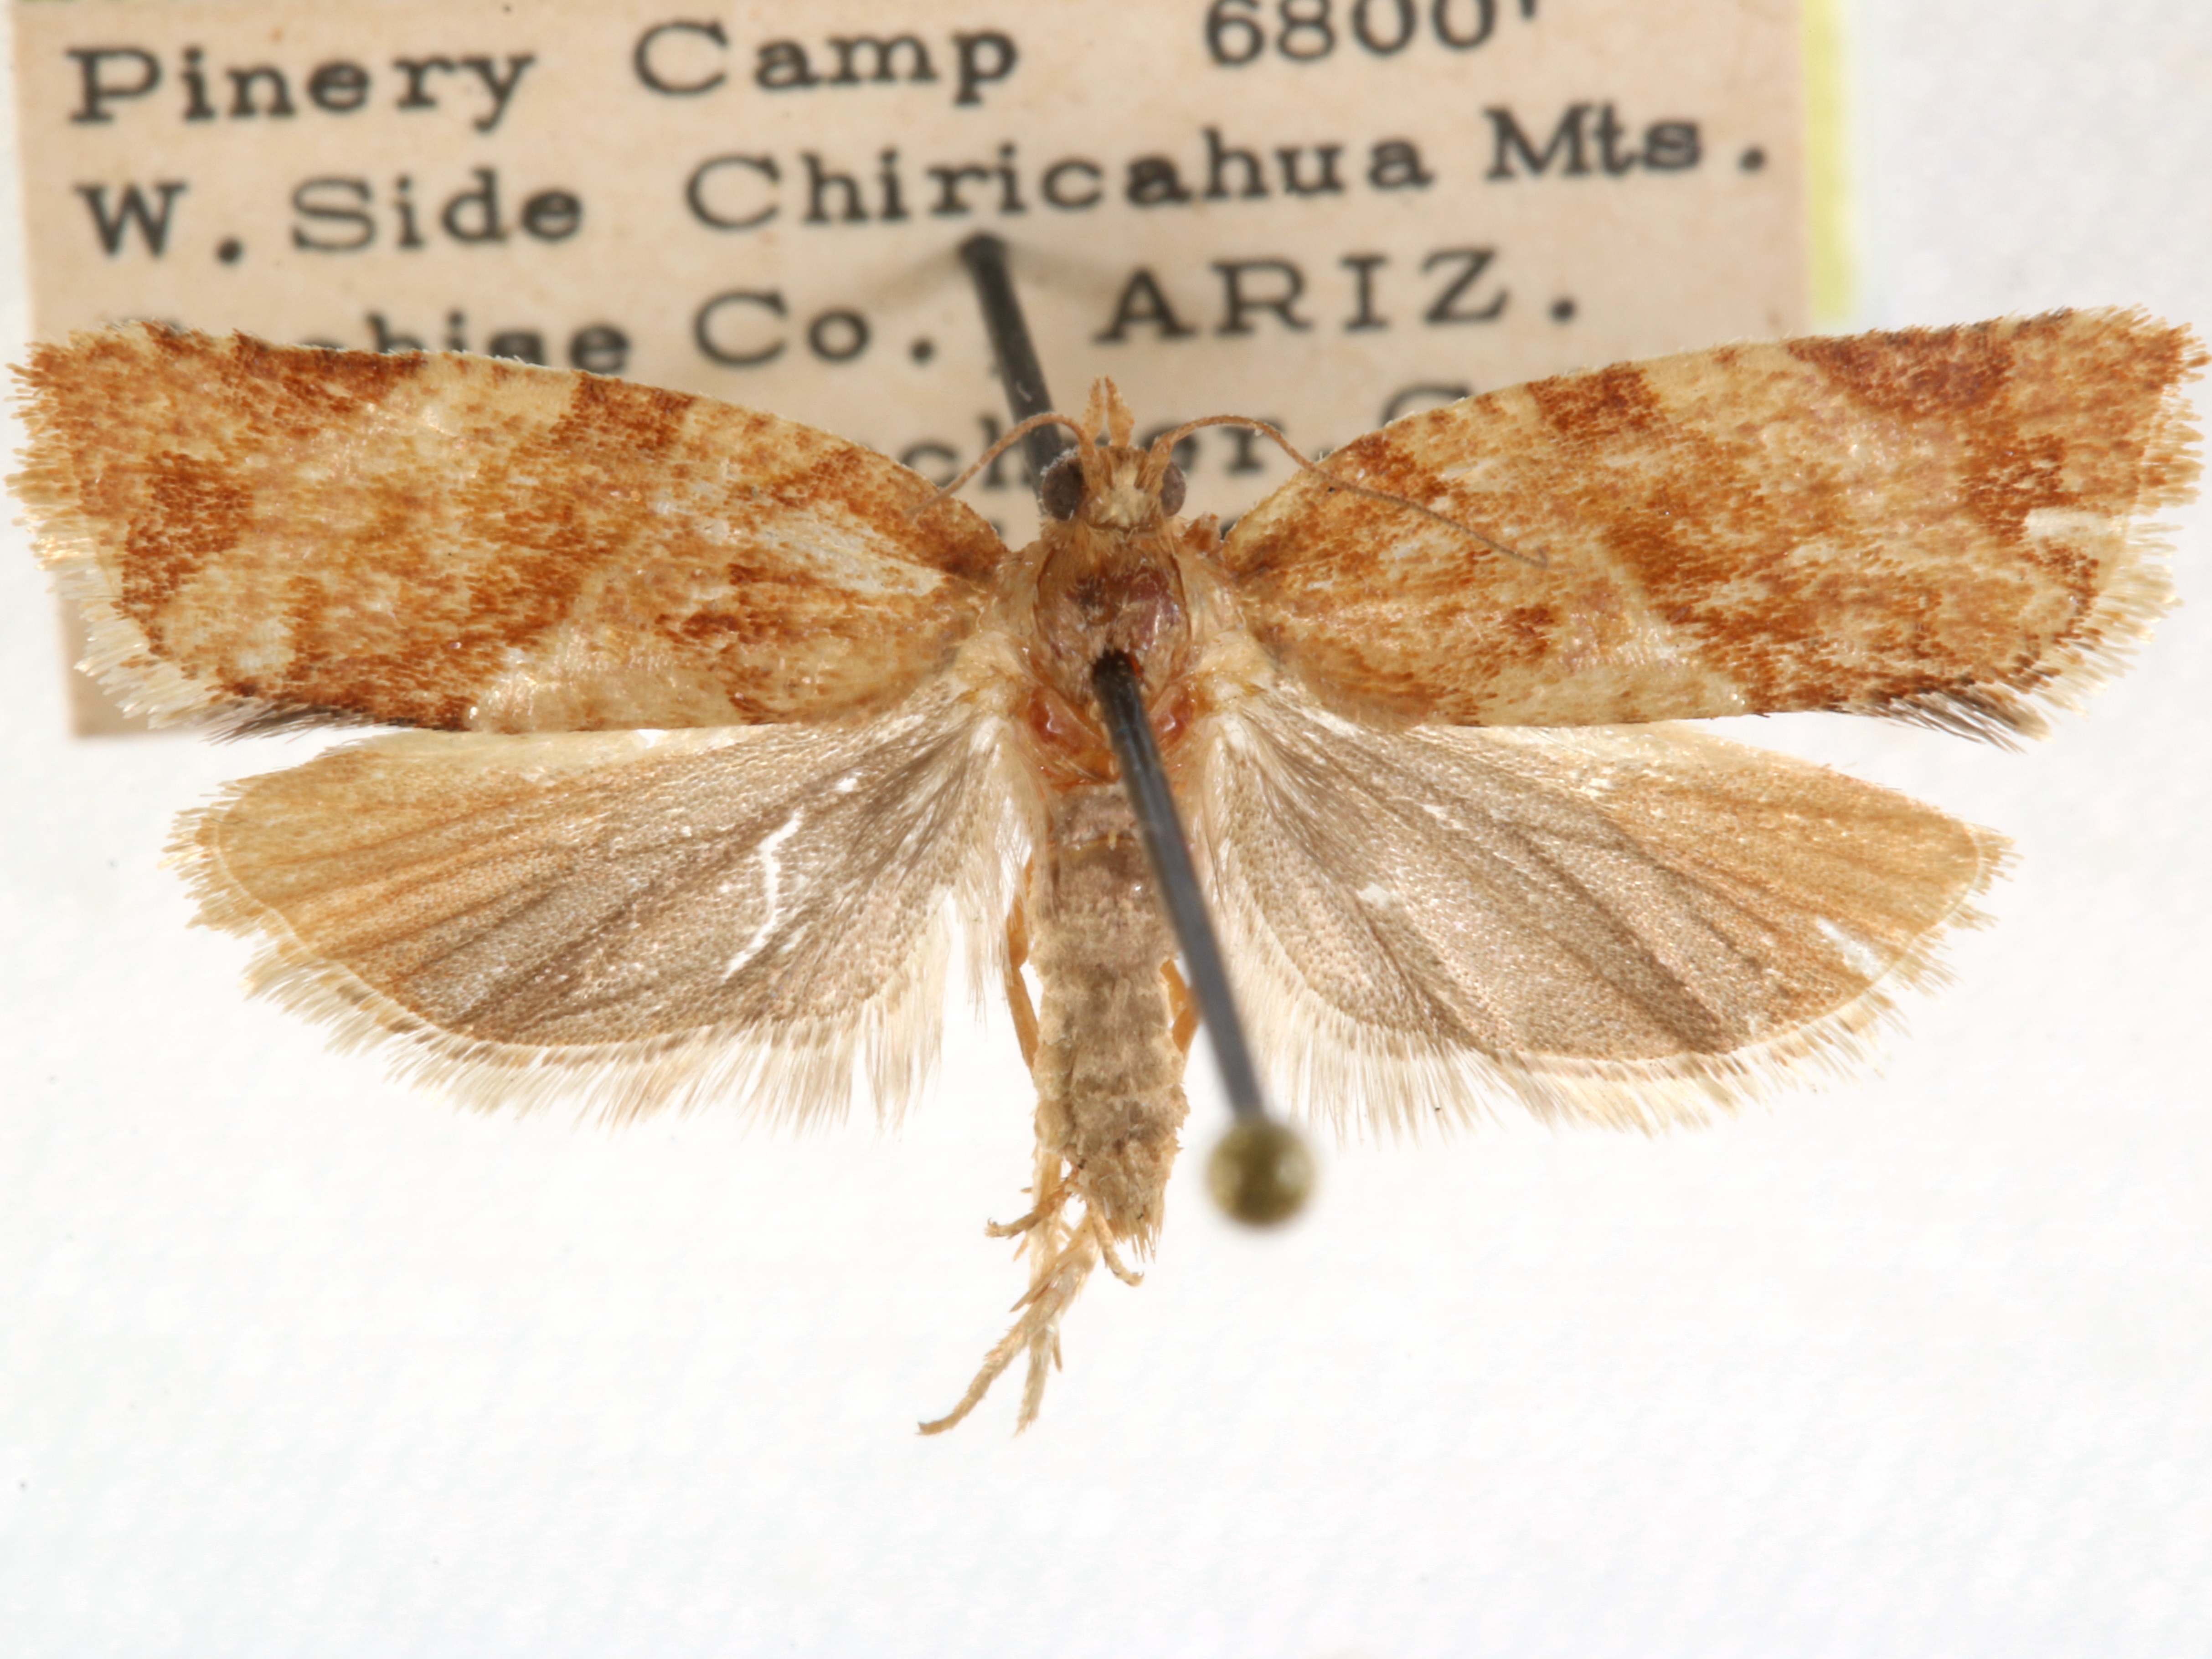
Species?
Argyrotaenia montezumae
